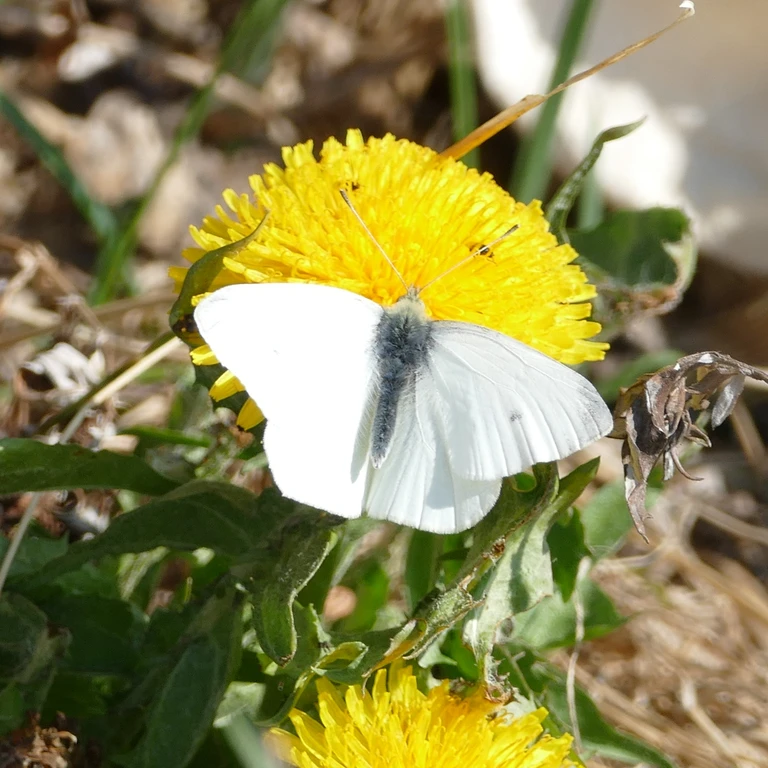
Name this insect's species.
Pieris rapae
